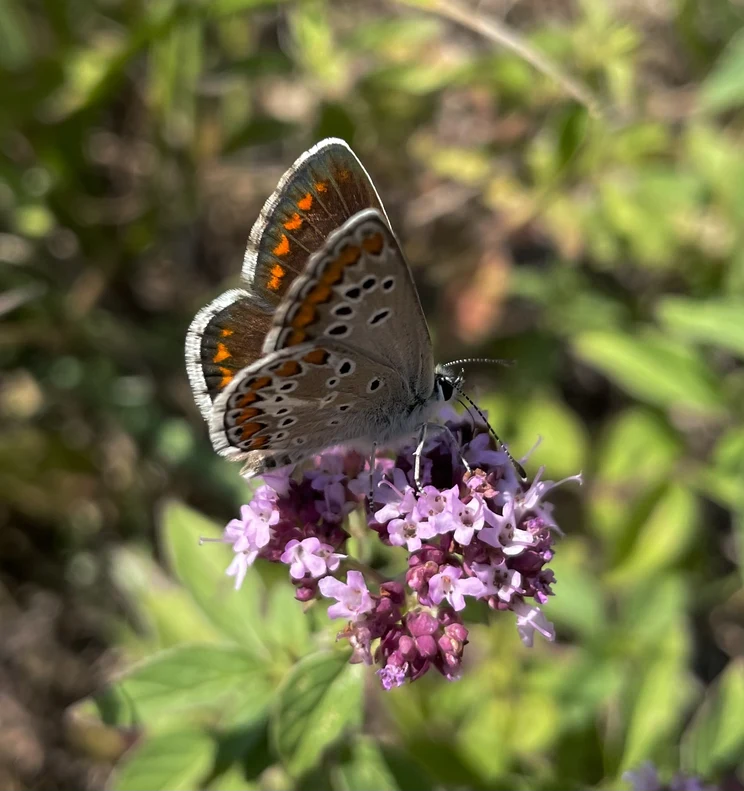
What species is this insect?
Aricia agestis/artaxerxes
